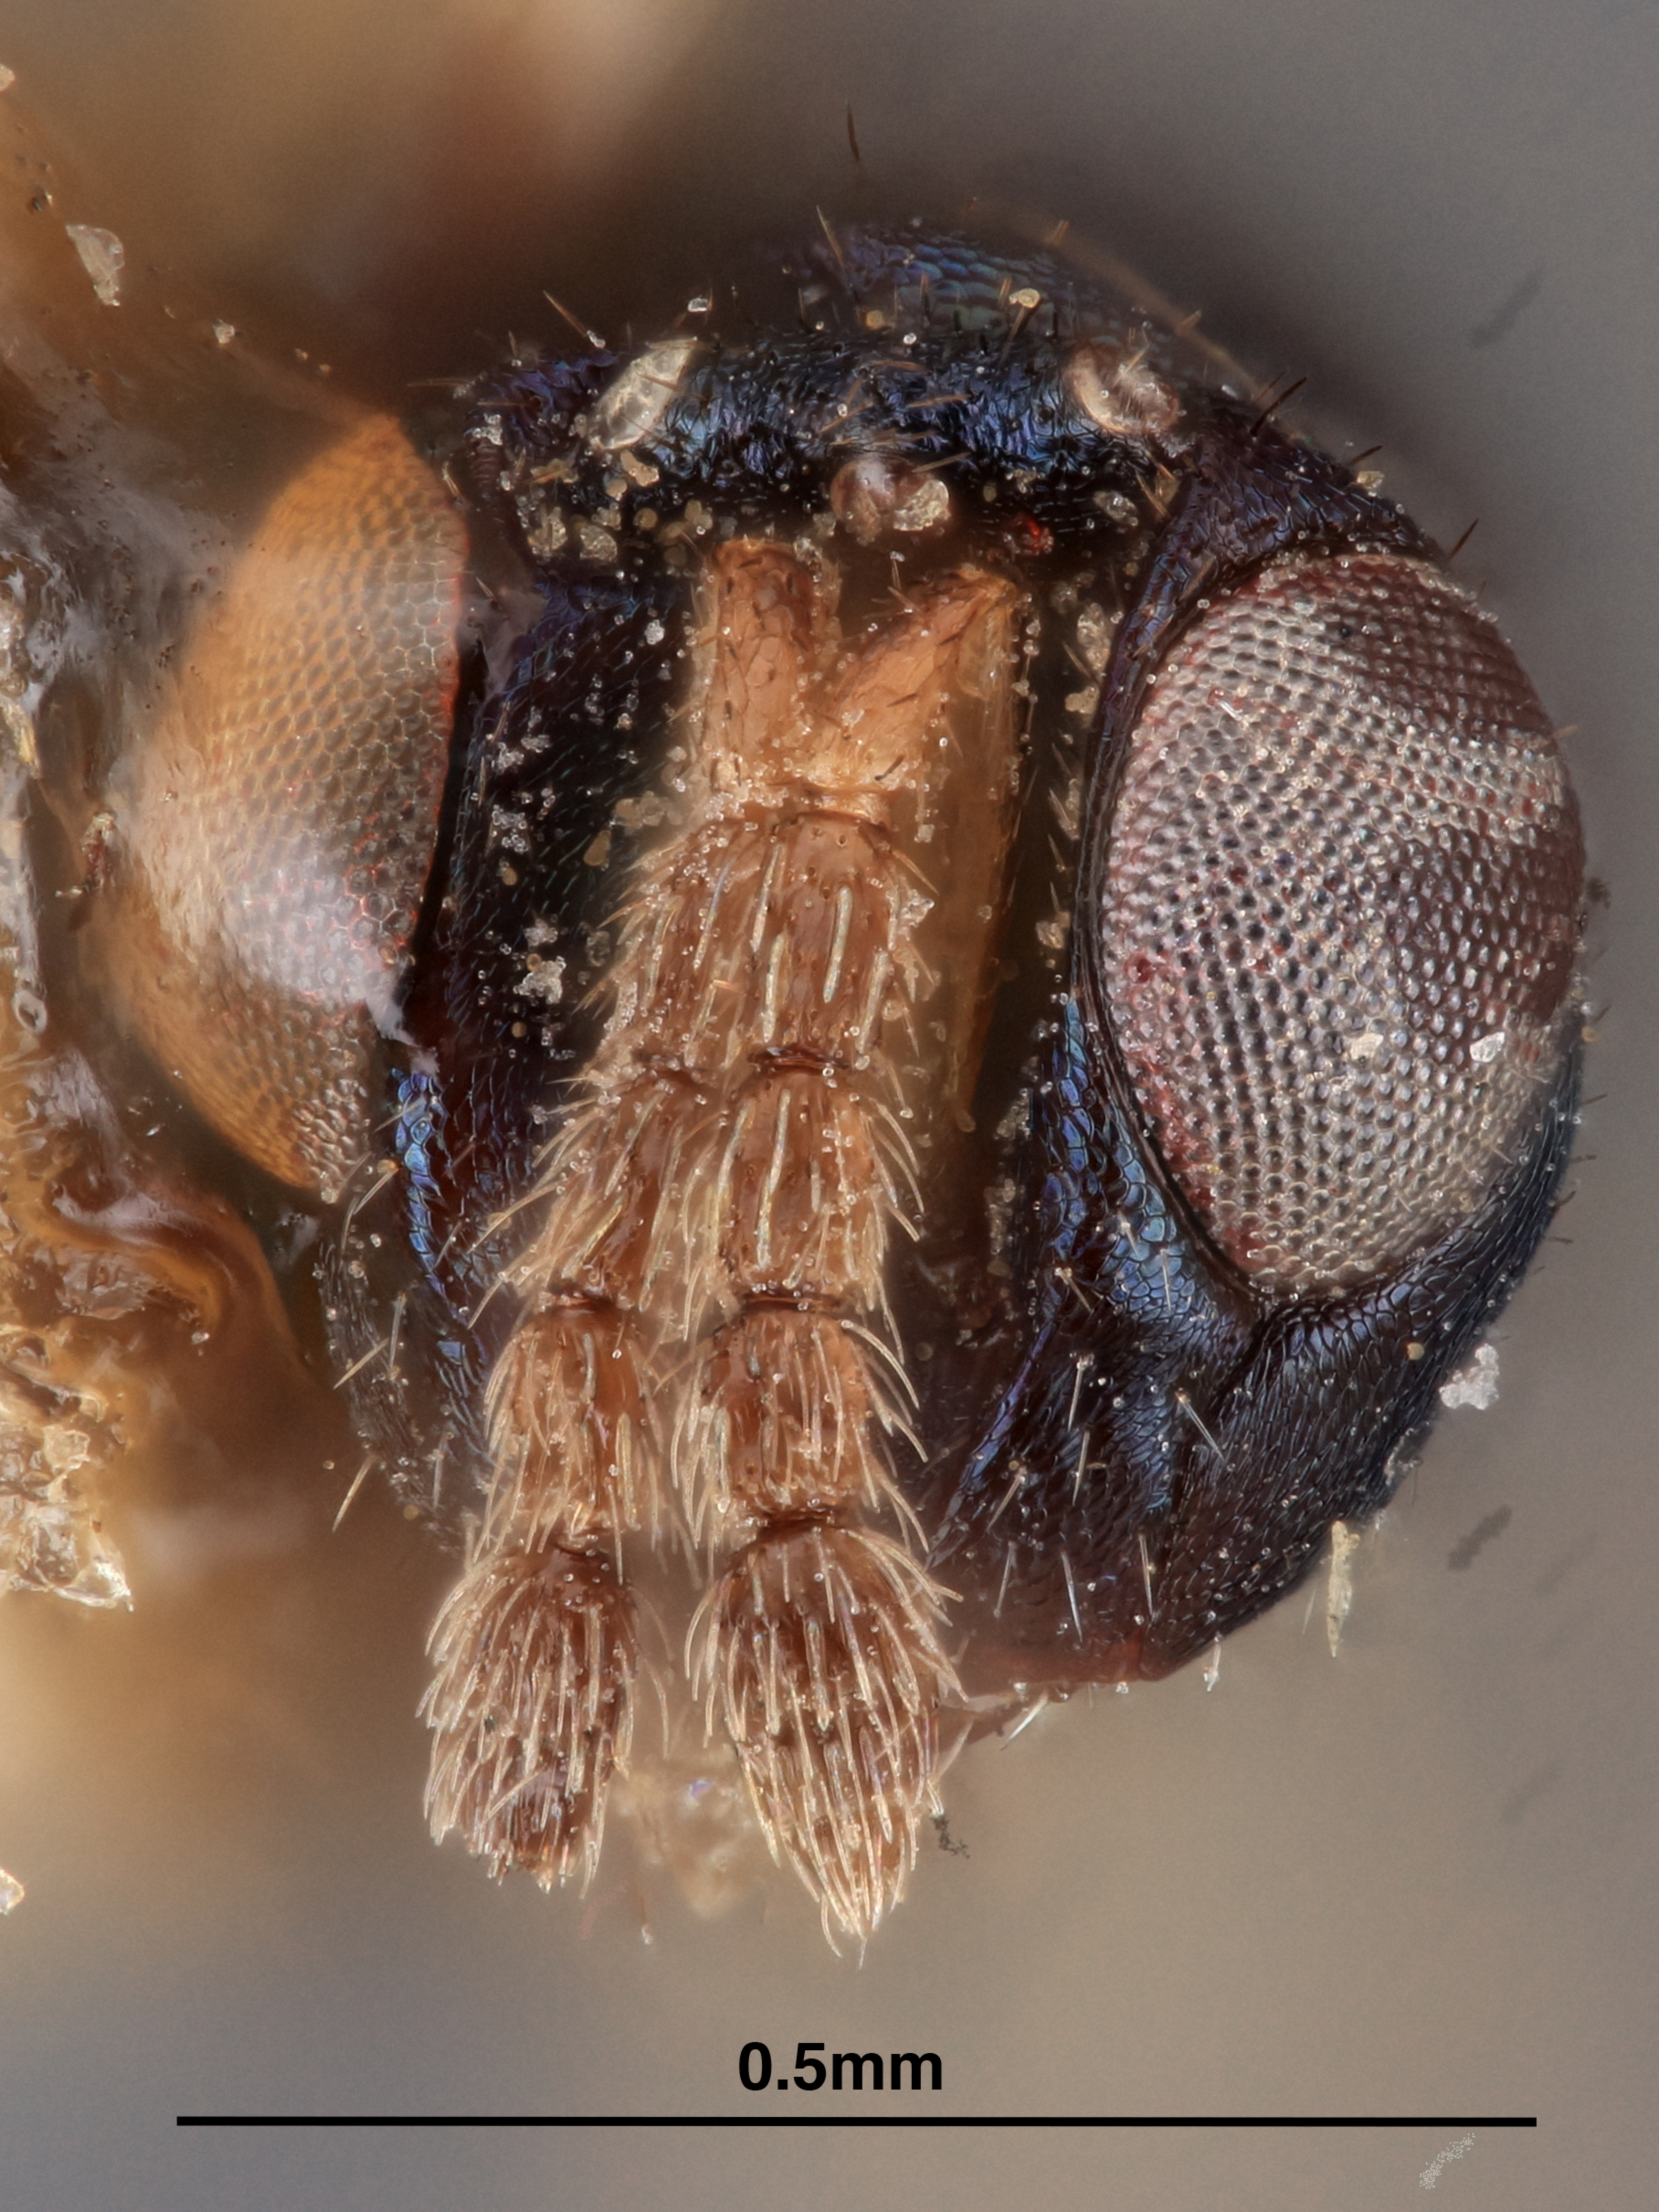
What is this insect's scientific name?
Tetrastichus ichthyus
